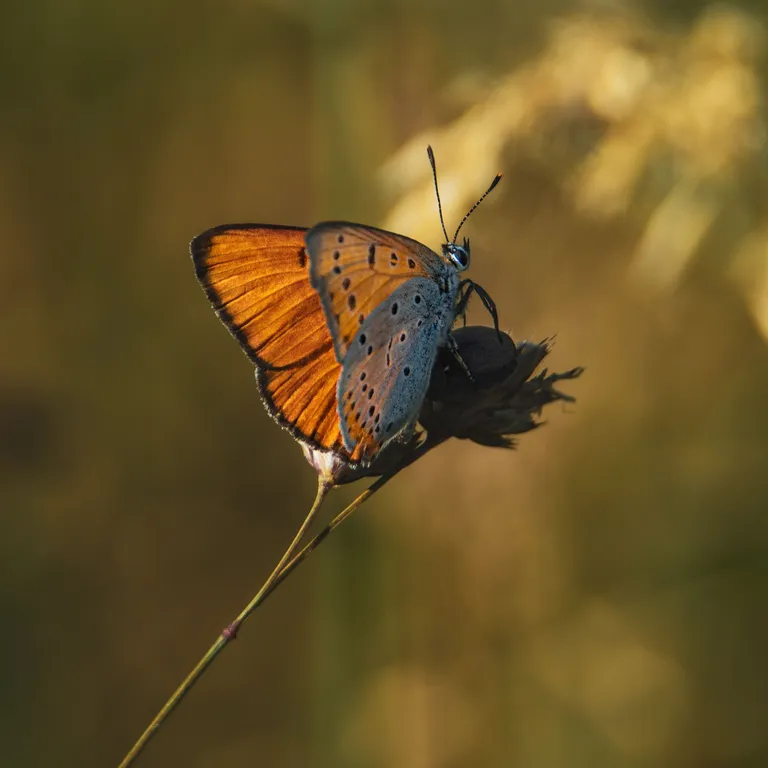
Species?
Lycaena dispar
